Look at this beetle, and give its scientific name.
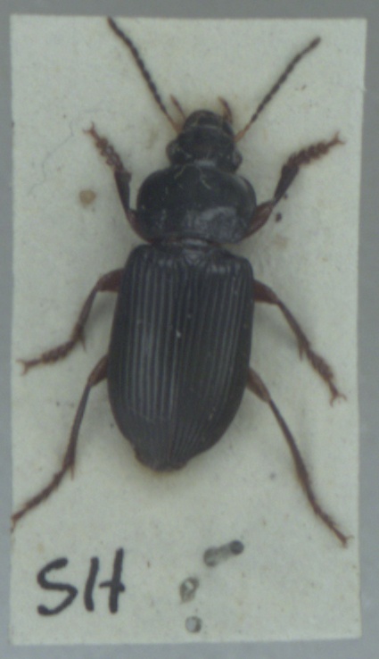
Anisodactylus binotatus
